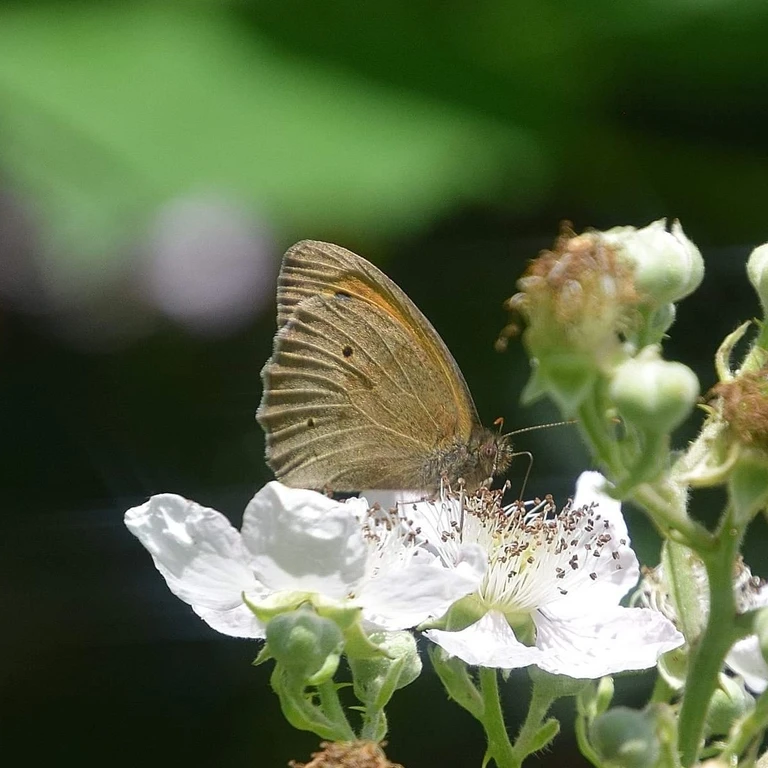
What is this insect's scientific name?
Maniola jurtina
